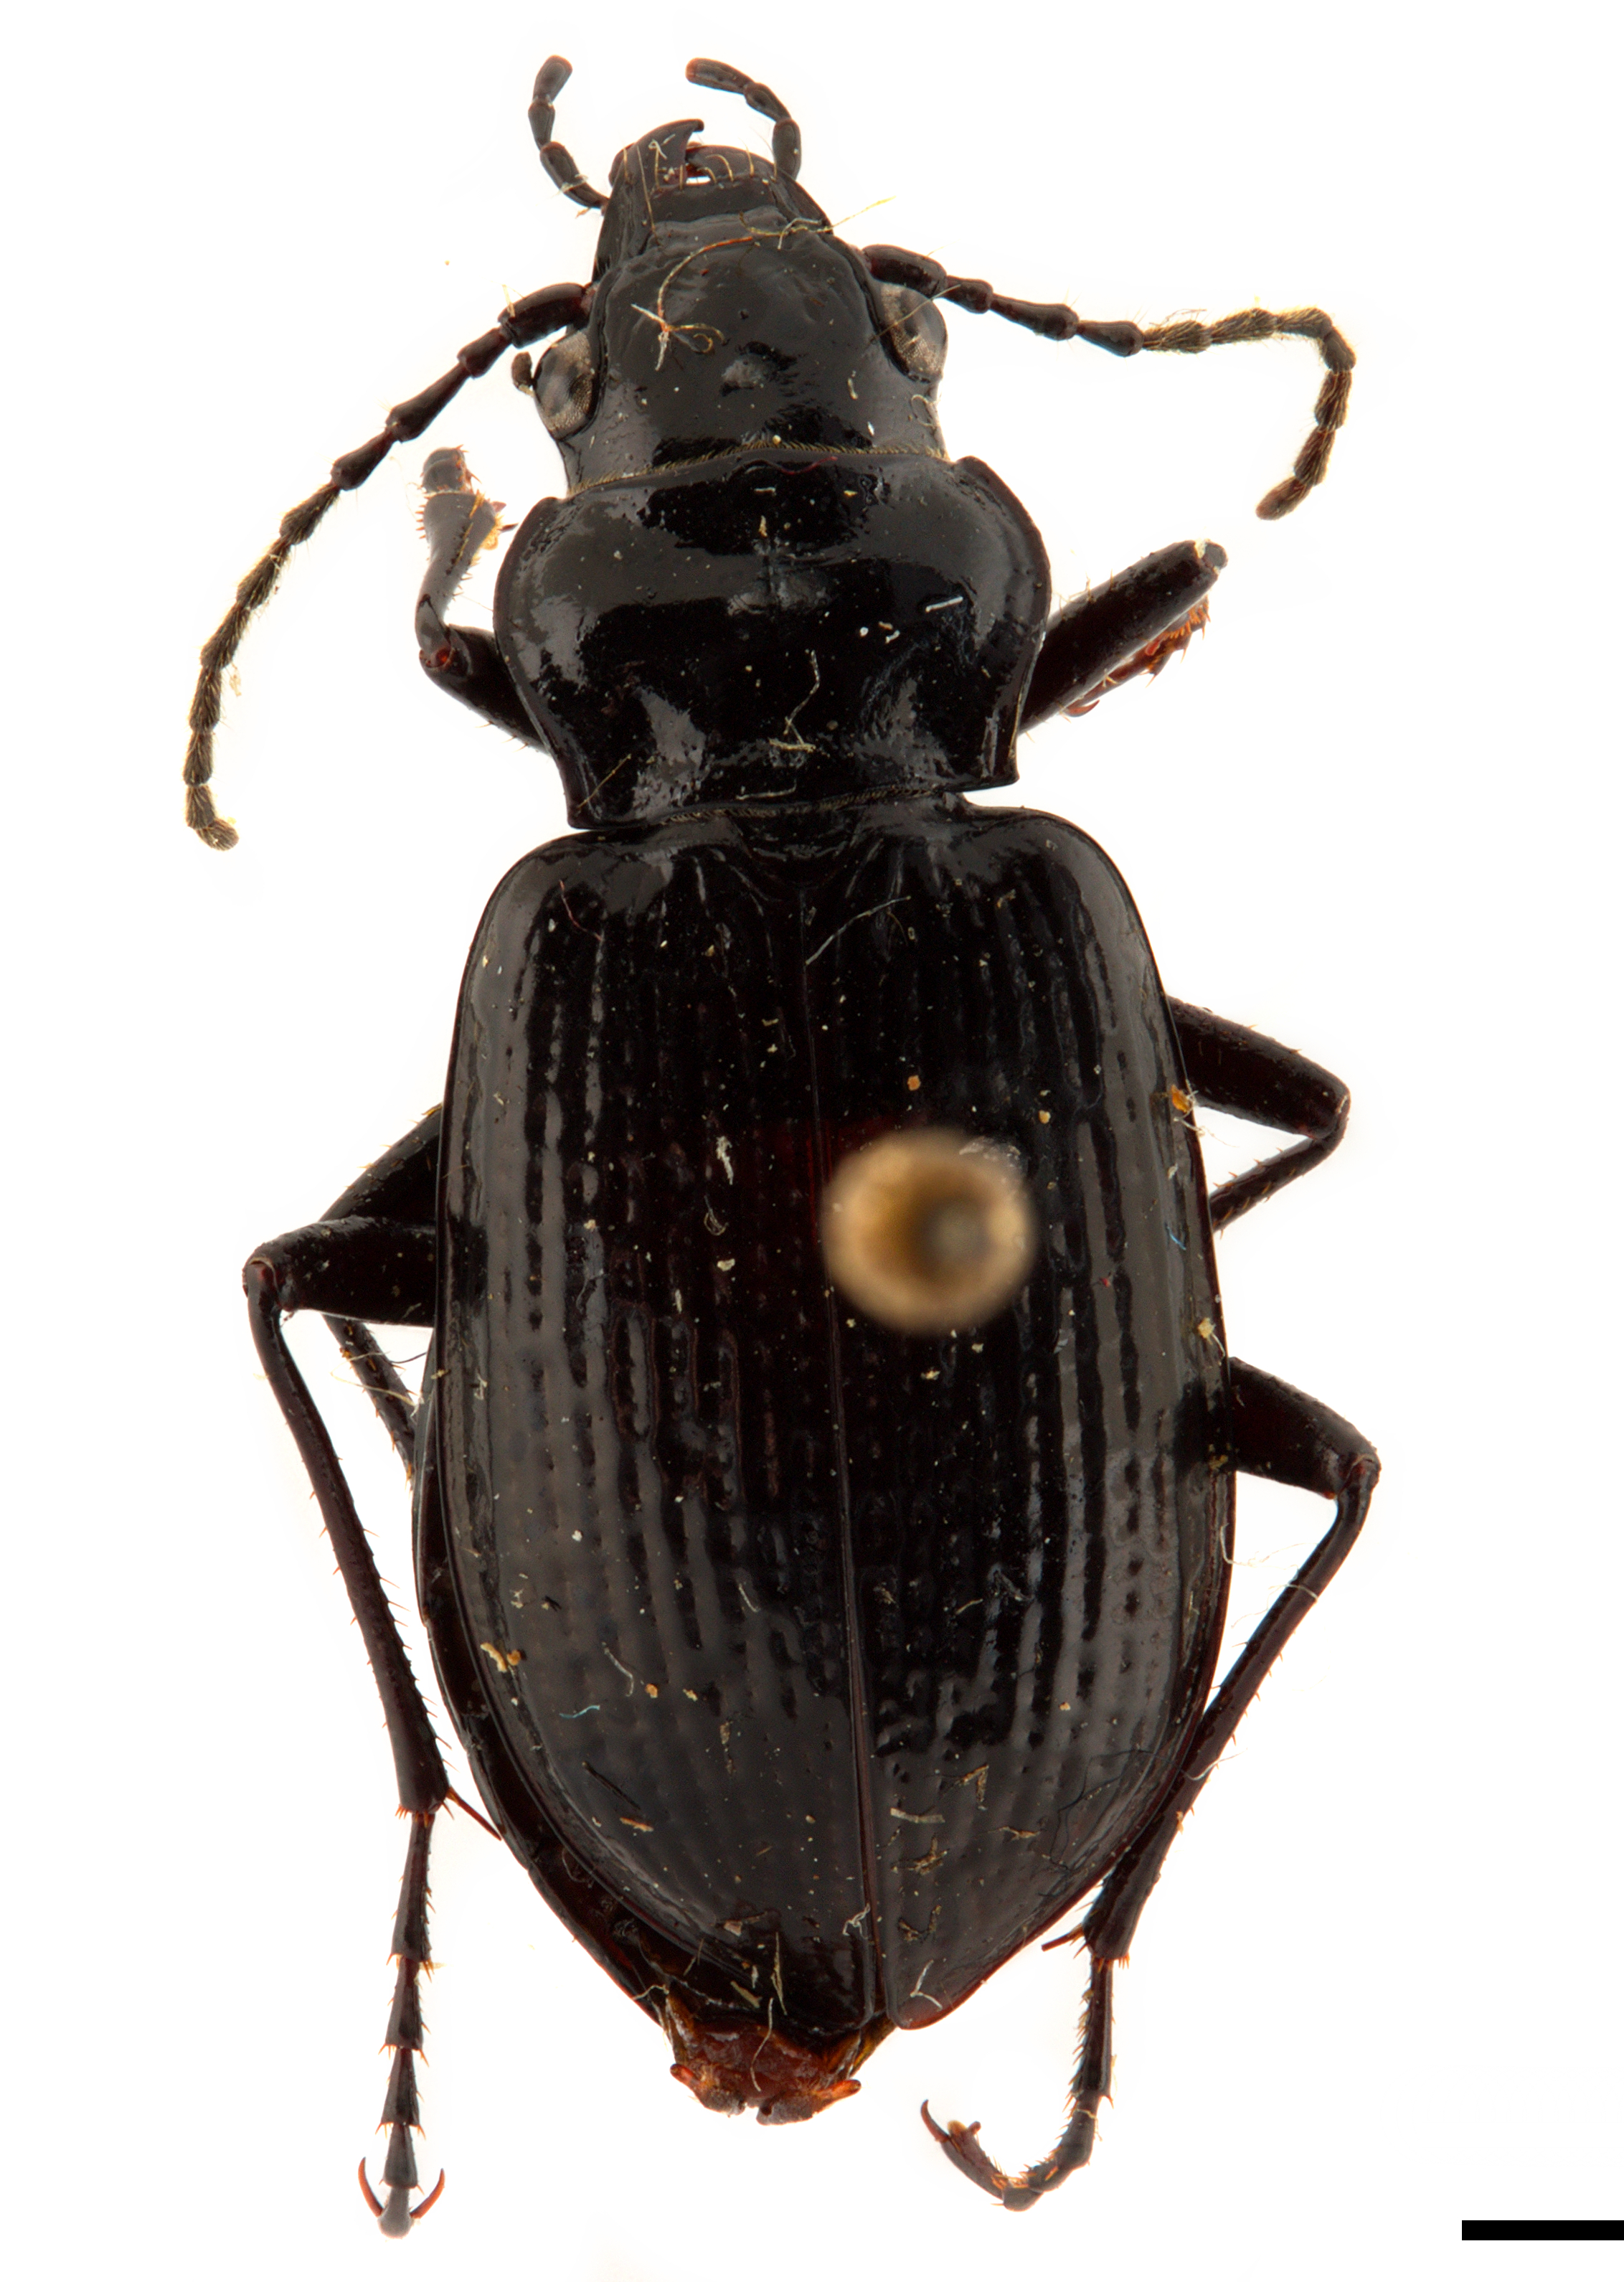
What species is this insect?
Pelophila rudis
